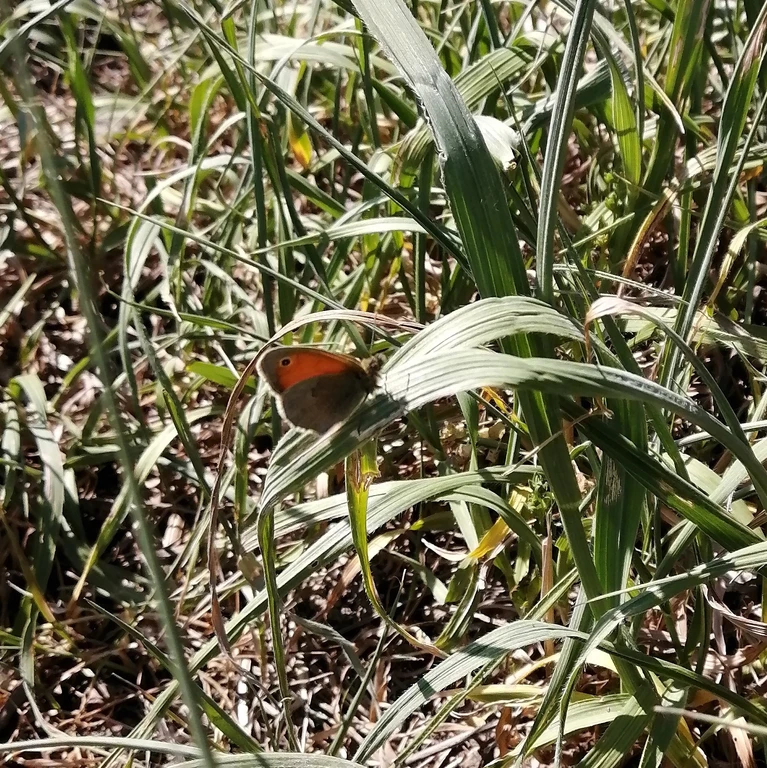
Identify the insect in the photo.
Coenonympha pamphilus
